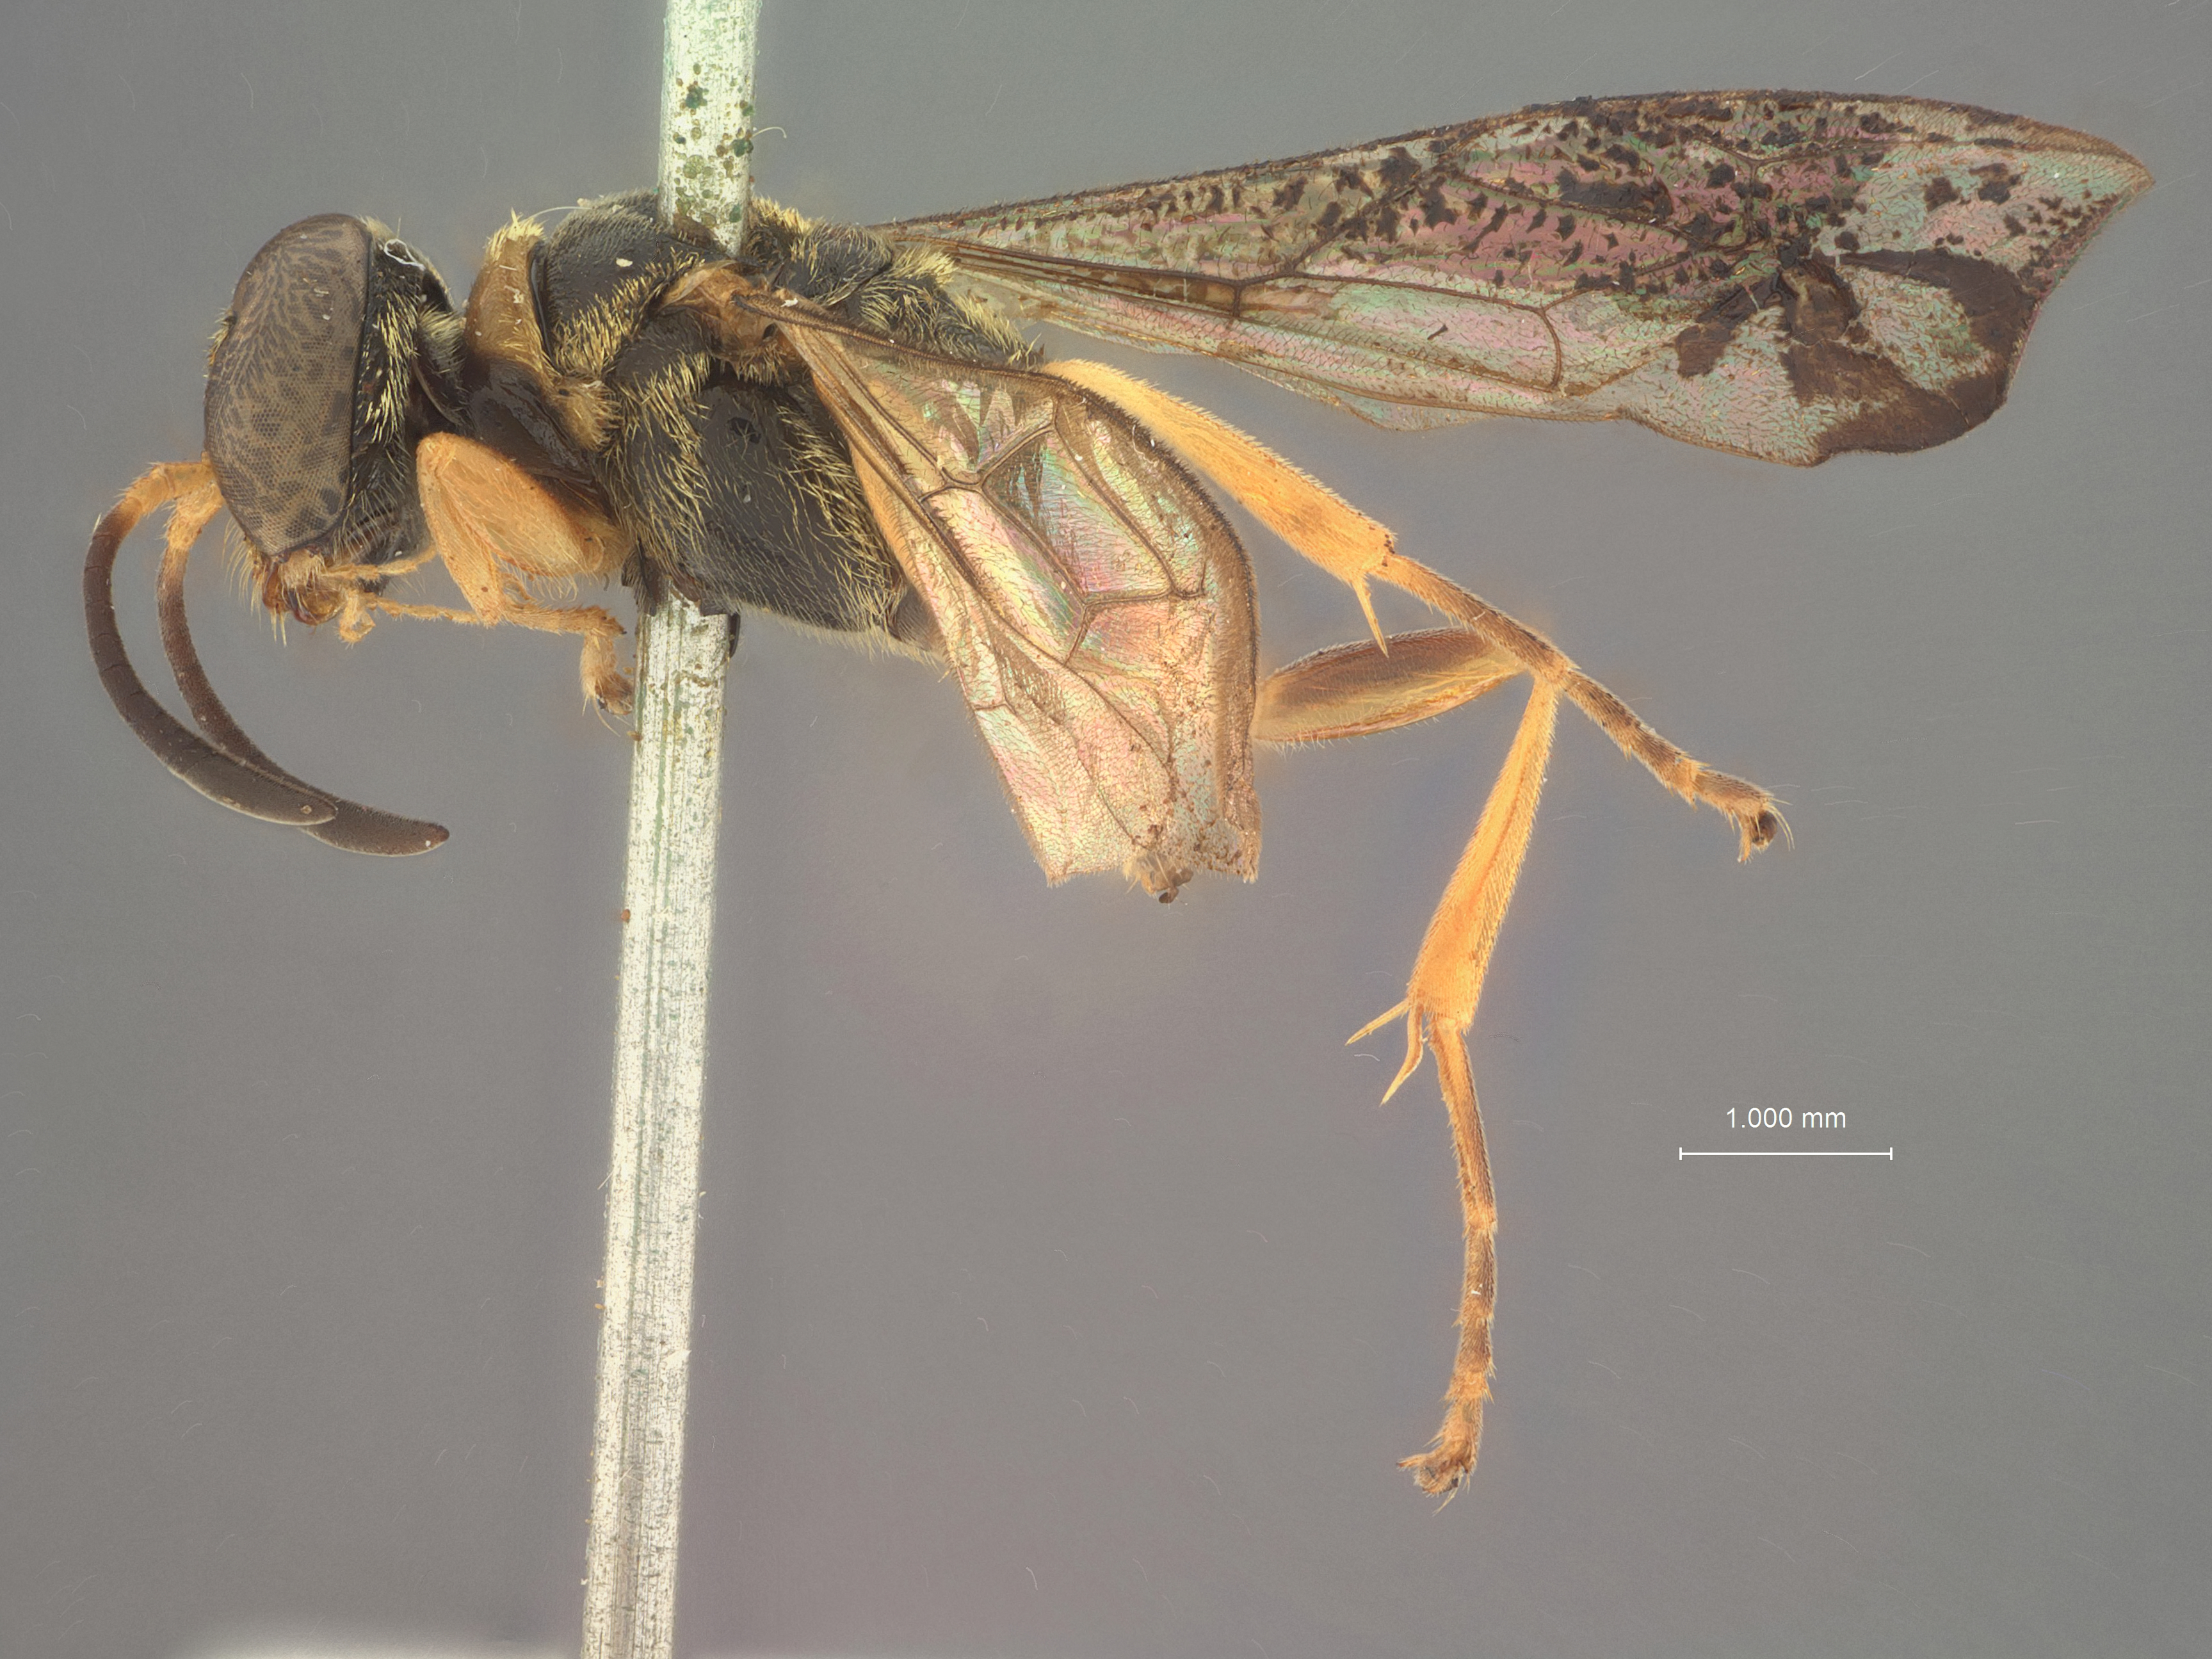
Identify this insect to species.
Trypoxylon luteocollare
